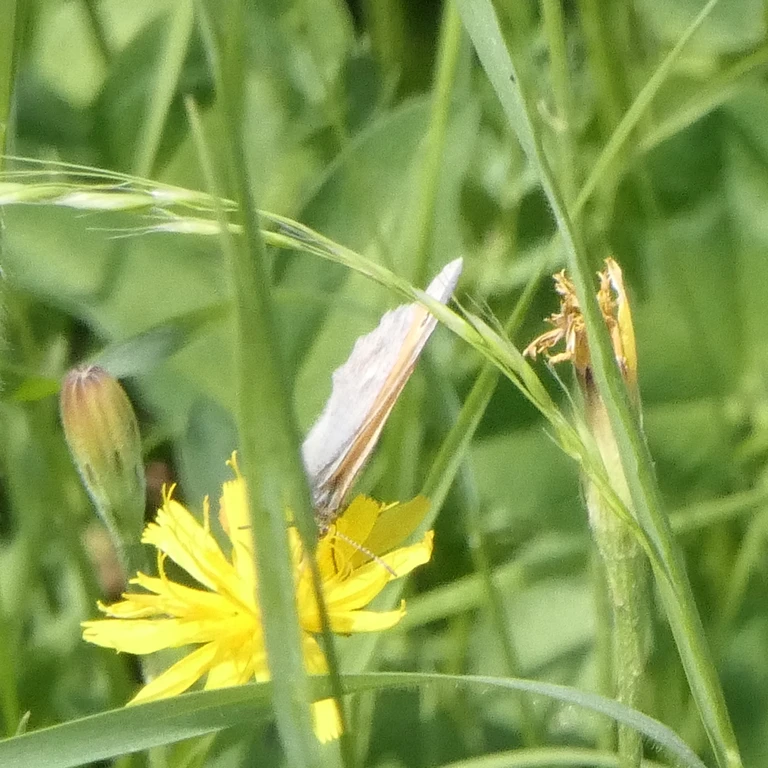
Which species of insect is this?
Coenonympha pamphilus
